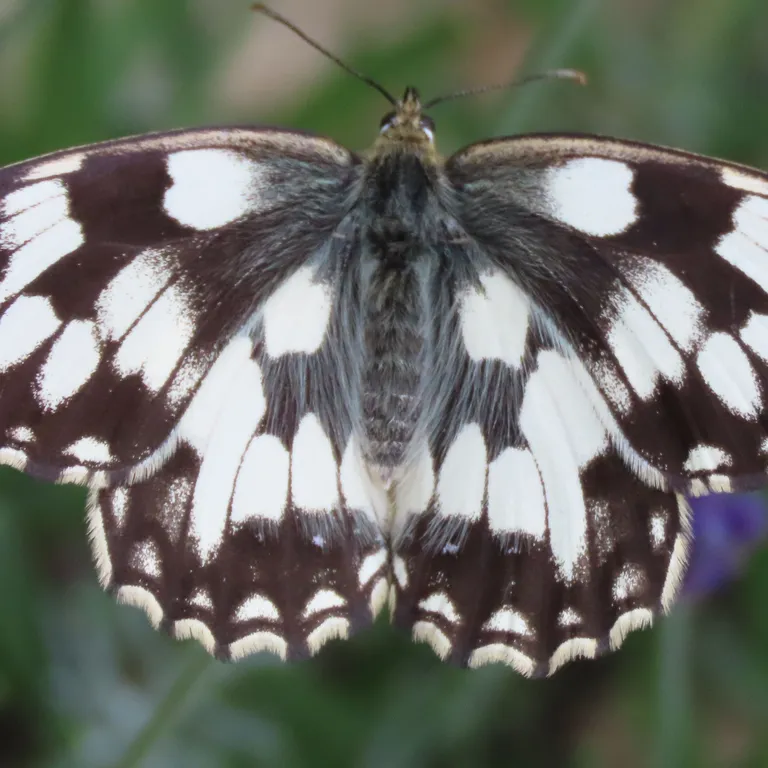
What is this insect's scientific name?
Melanargia galathea
